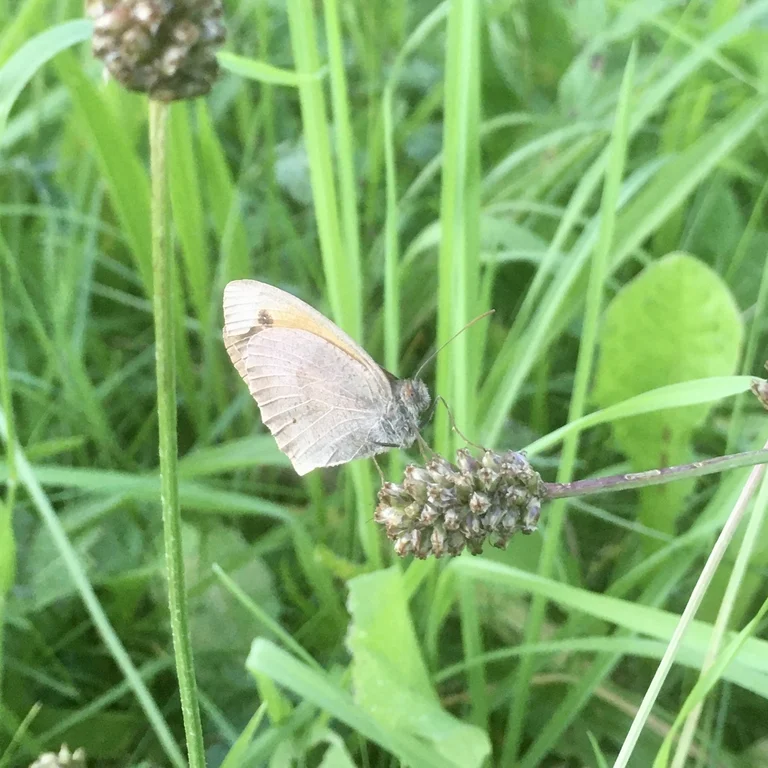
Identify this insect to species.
Maniola jurtina
